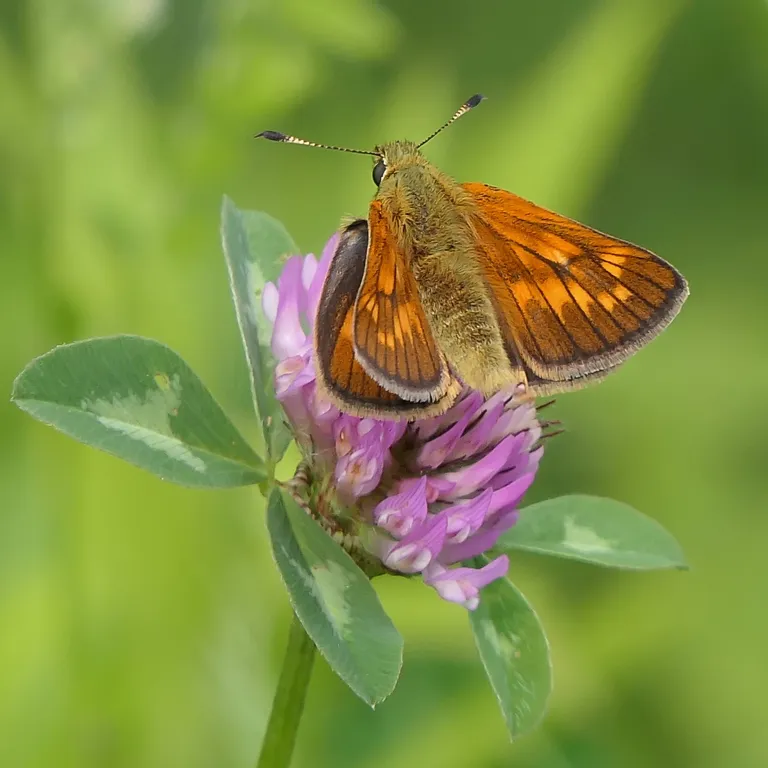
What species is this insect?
Ochlodes sylvanus (also Ochlodes venata)
